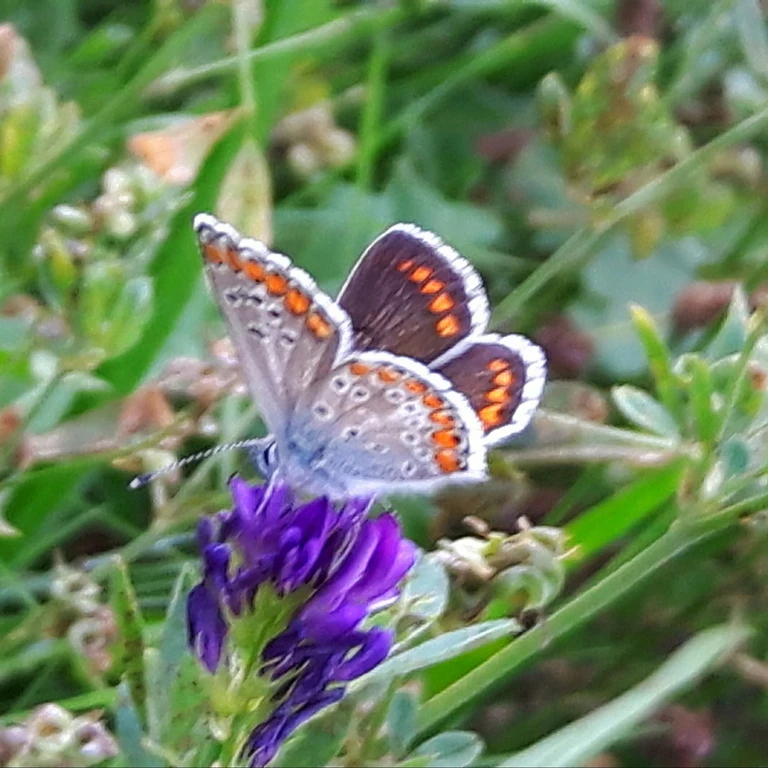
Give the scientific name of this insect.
Aricia agestis/artaxerxes
